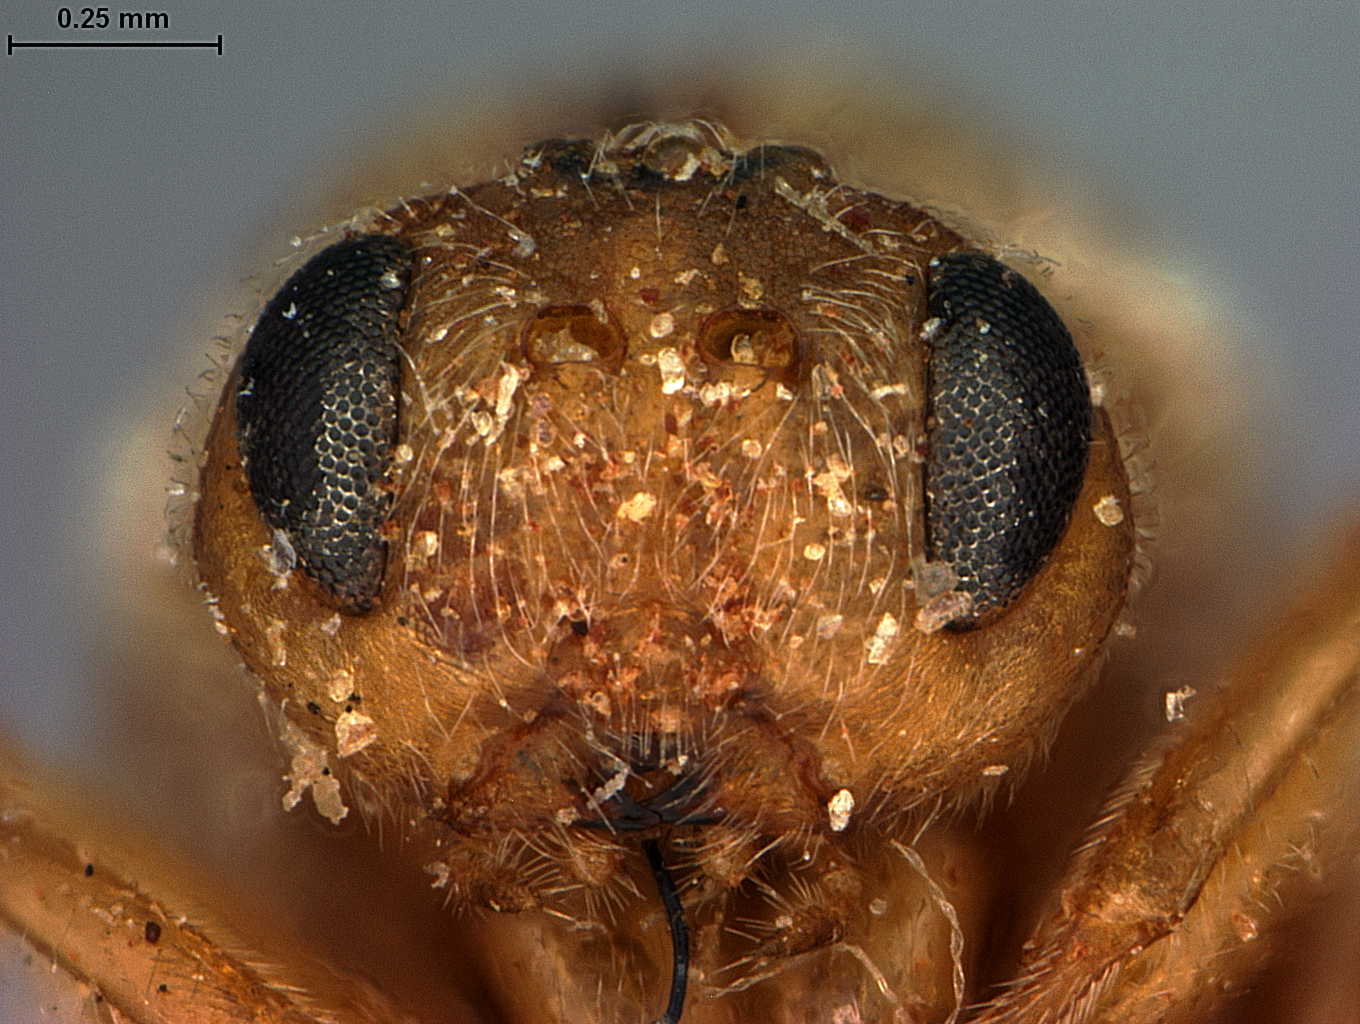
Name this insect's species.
Holcaspis chrysolepidis
